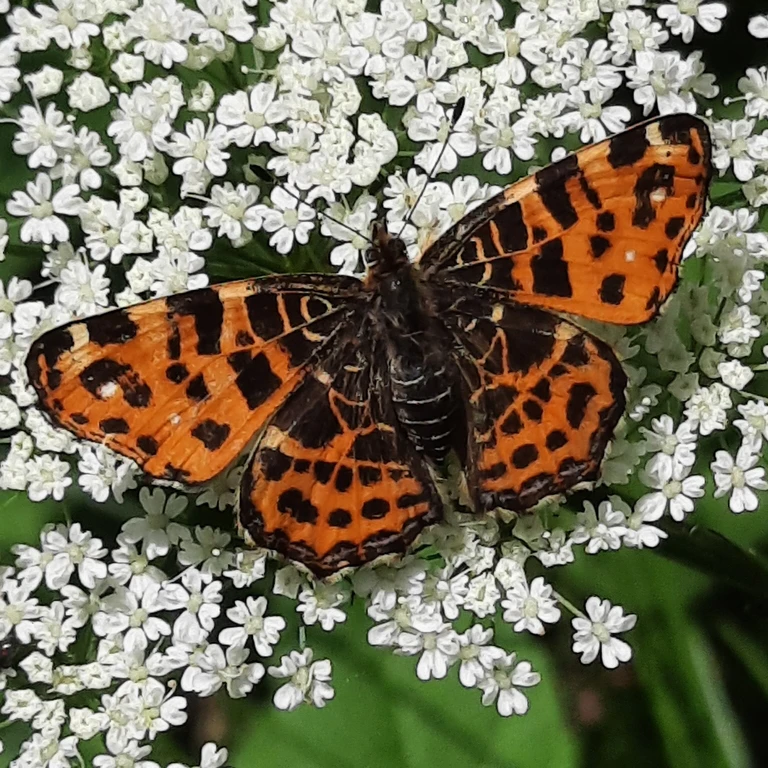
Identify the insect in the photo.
Araschnia levana
